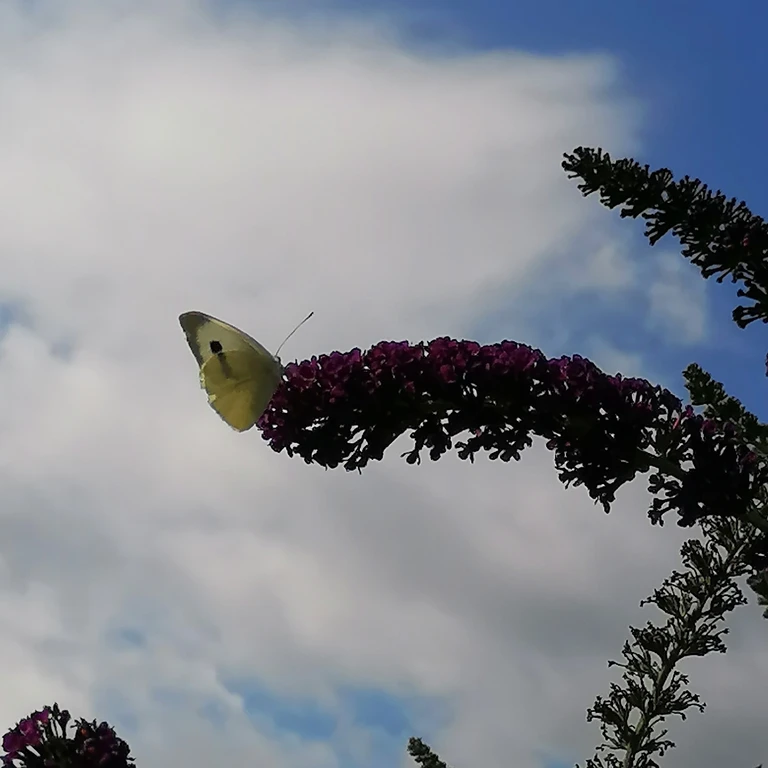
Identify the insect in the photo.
Pieris brassicae
